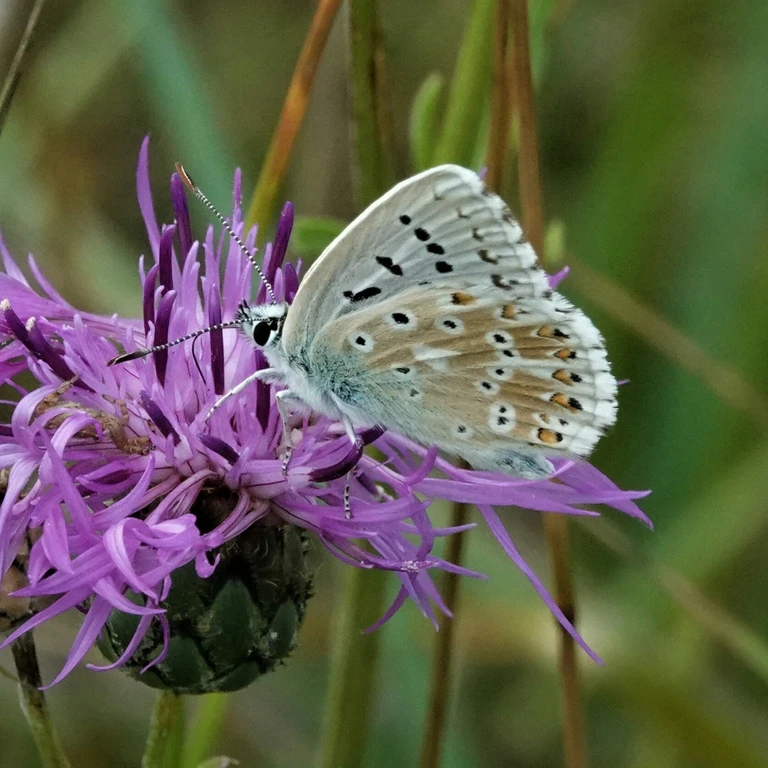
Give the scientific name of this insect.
Lysandra coridon
